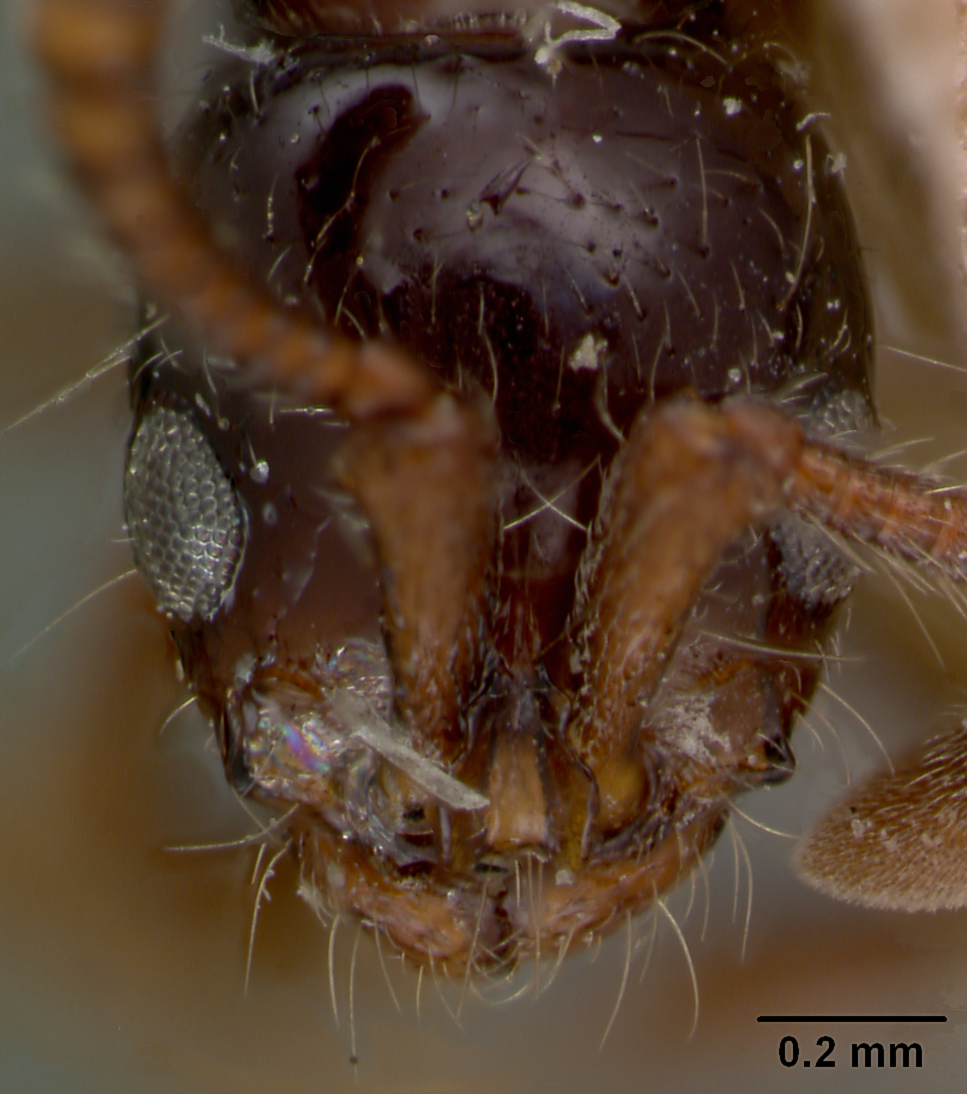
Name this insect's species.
Phyracaces larvatus
